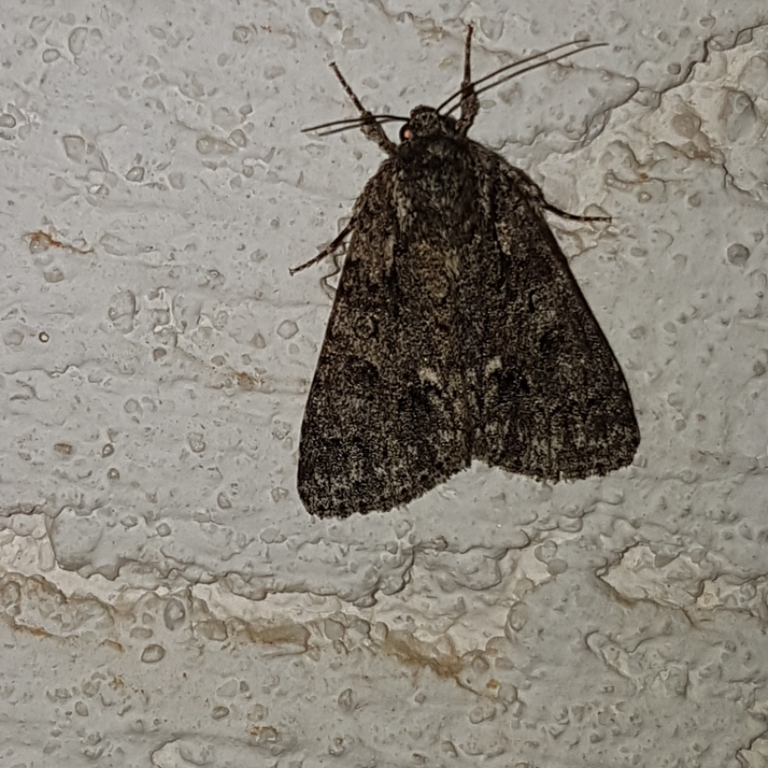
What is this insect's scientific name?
Acronicta rumicis
